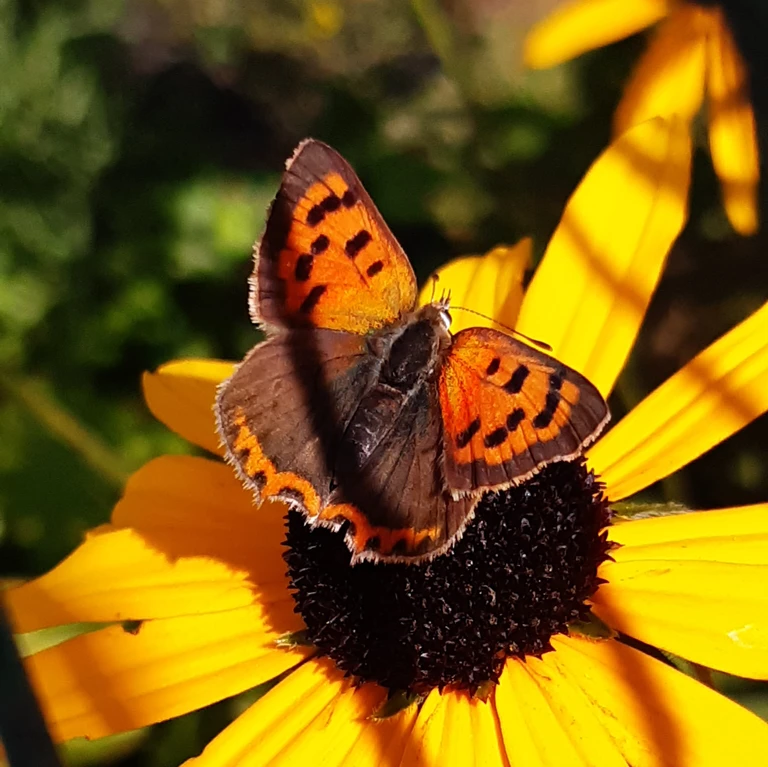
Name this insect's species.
Lycaena phlaeas
